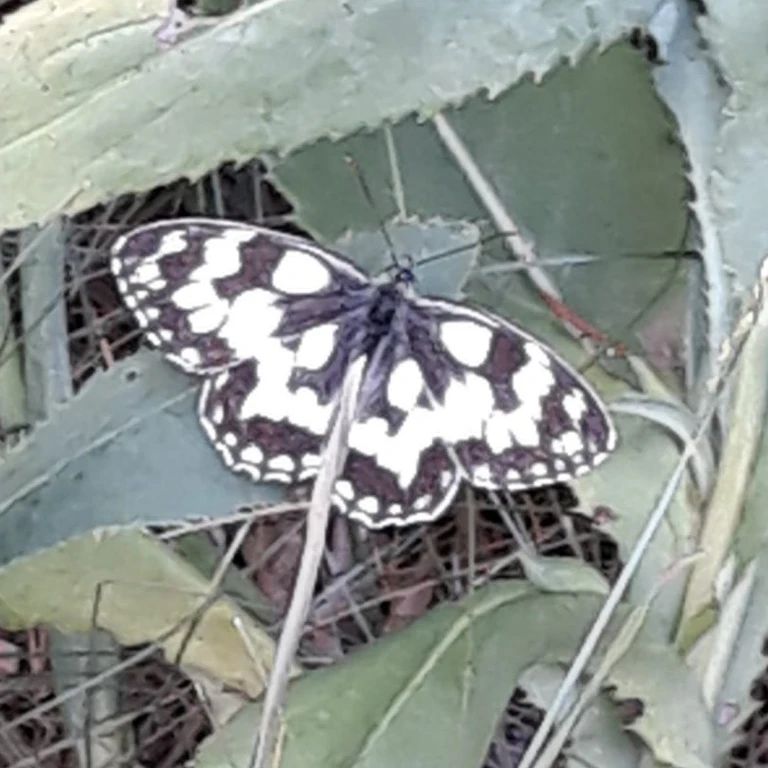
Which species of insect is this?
Melanargia galathea
